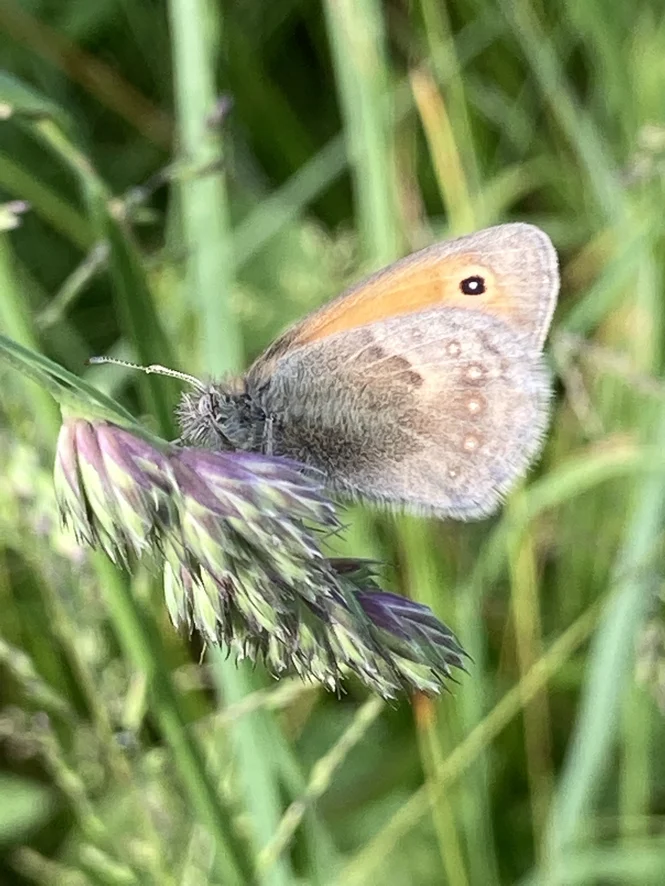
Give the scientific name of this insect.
Coenonympha pamphilus
